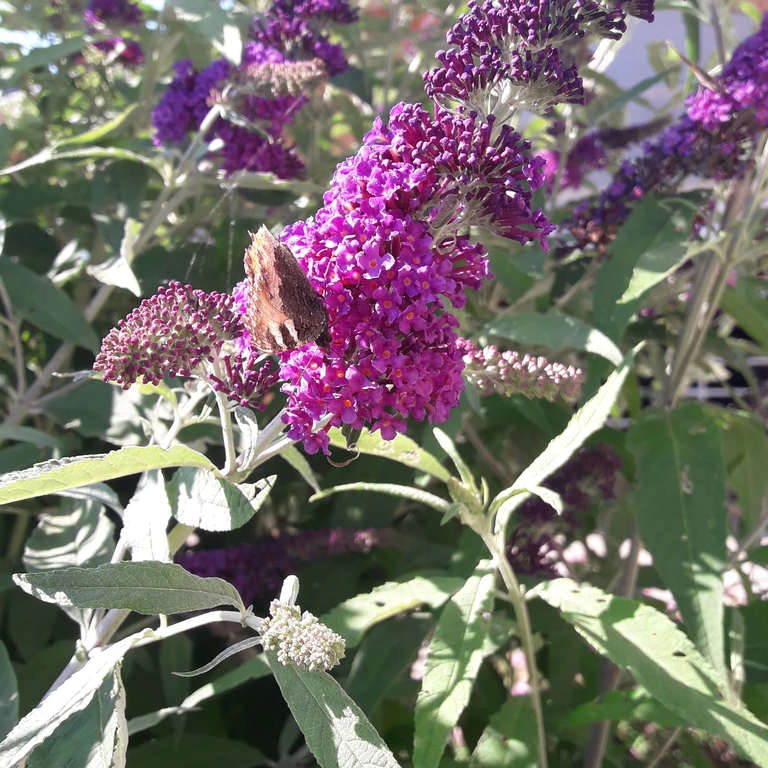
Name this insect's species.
Aglais urticae
